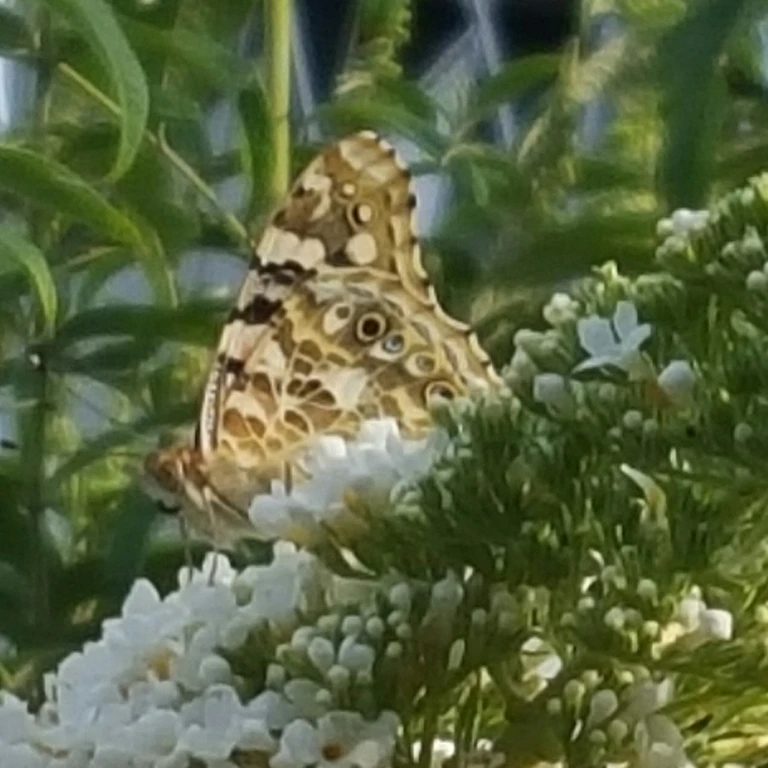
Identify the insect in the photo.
Vanessa cardui
